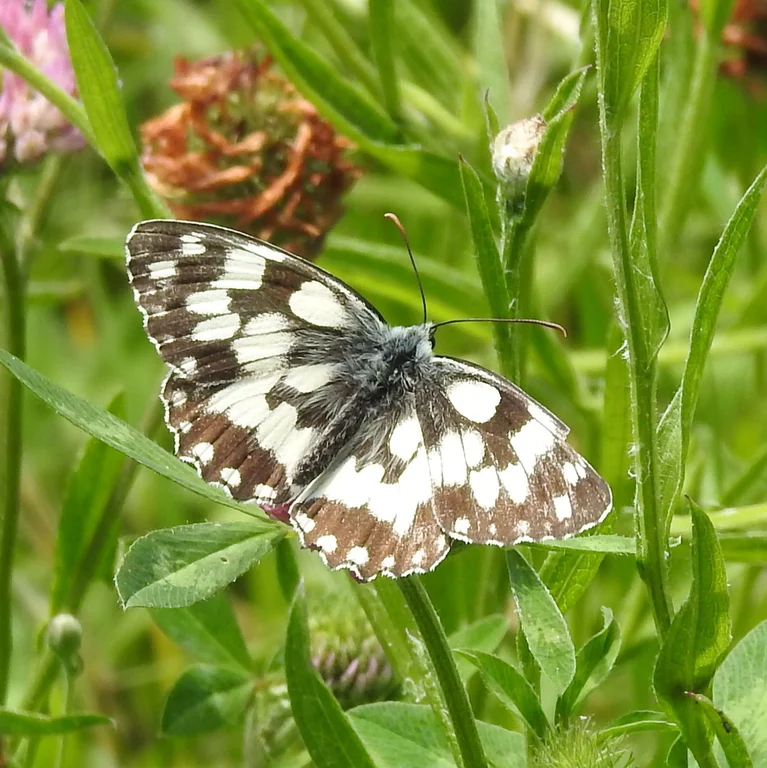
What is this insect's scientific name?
Melanargia galathea
